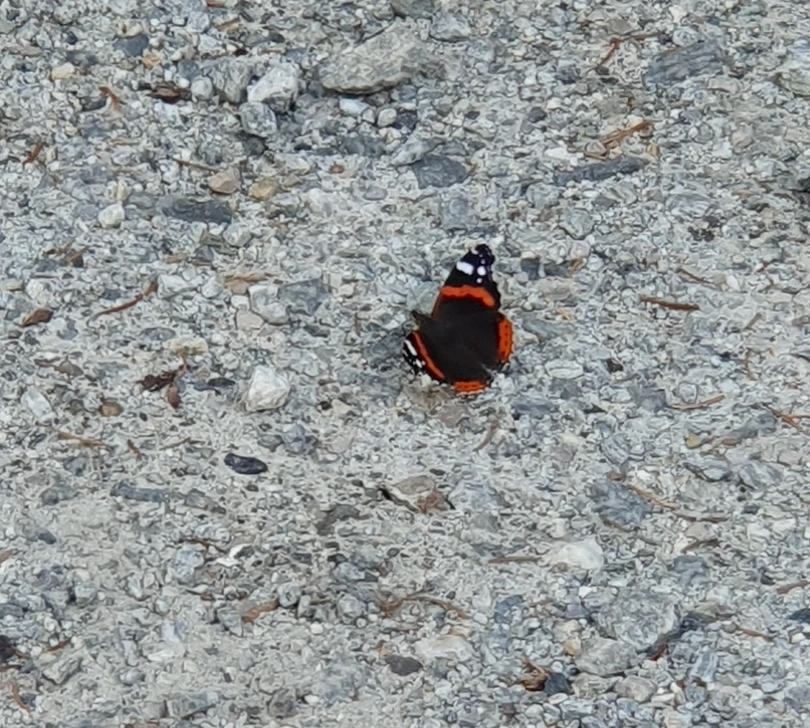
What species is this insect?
Vanessa atalanta
